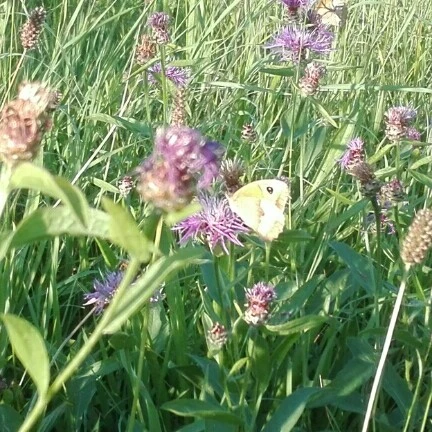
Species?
Maniola jurtina
